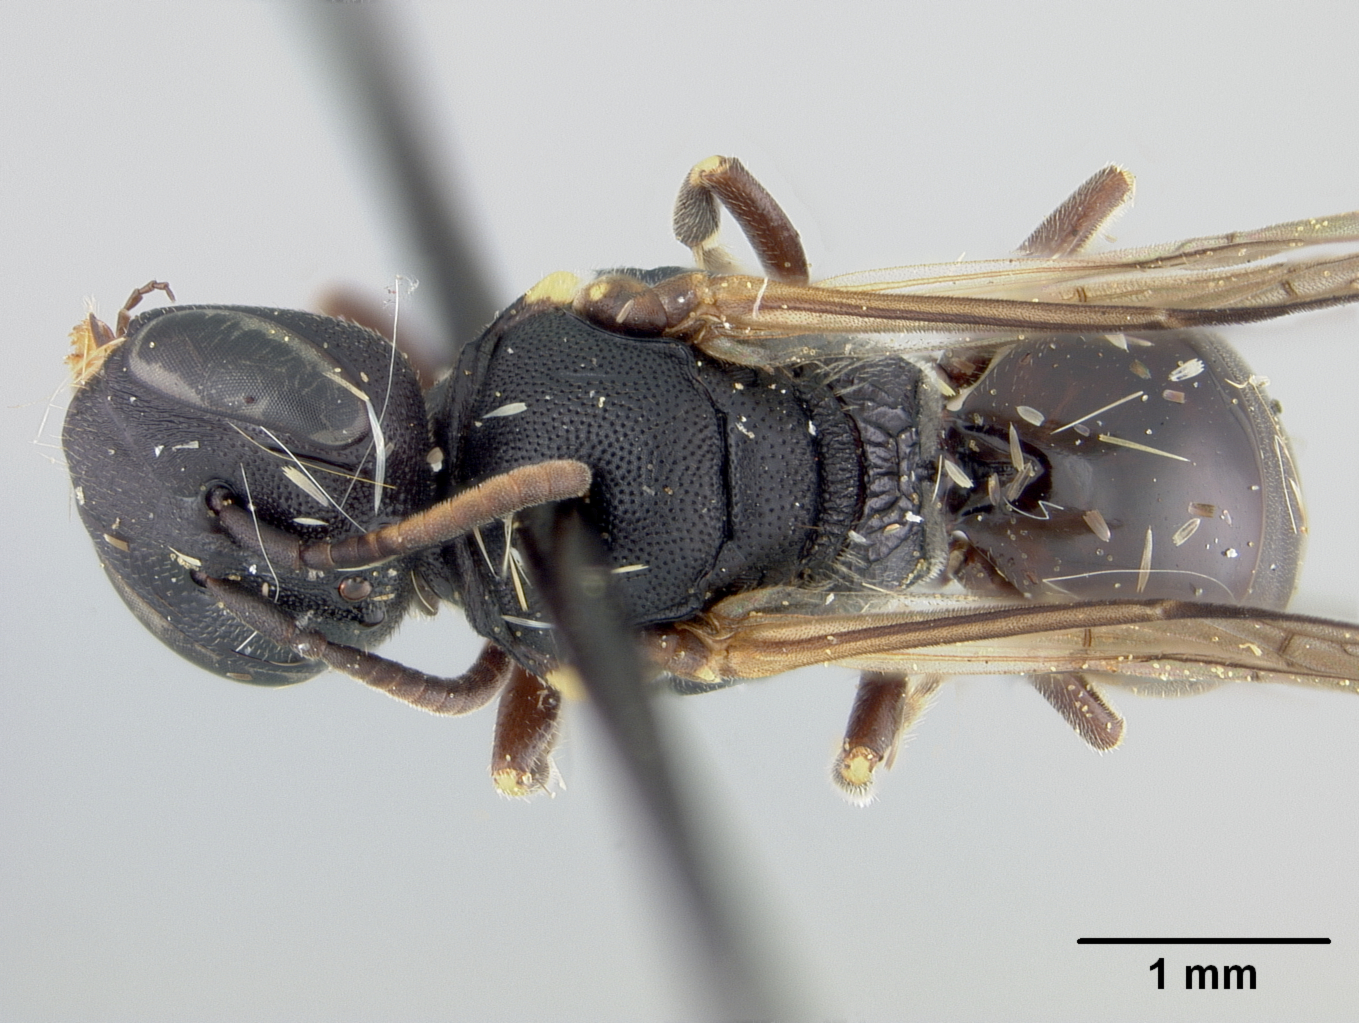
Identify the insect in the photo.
Hylaeus sinicola
